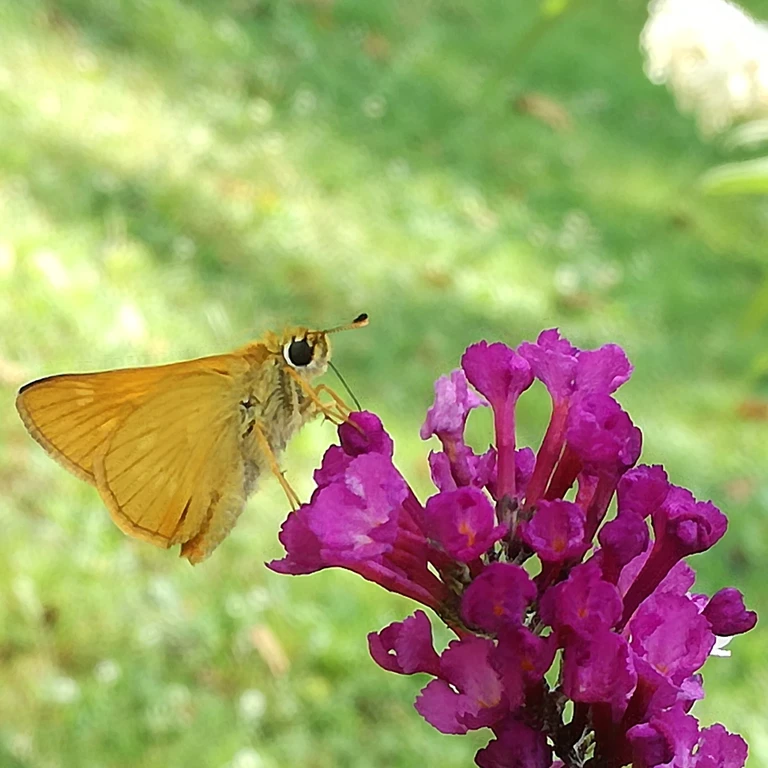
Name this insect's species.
Ochlodes sylvanus (also Ochlodes venata)
